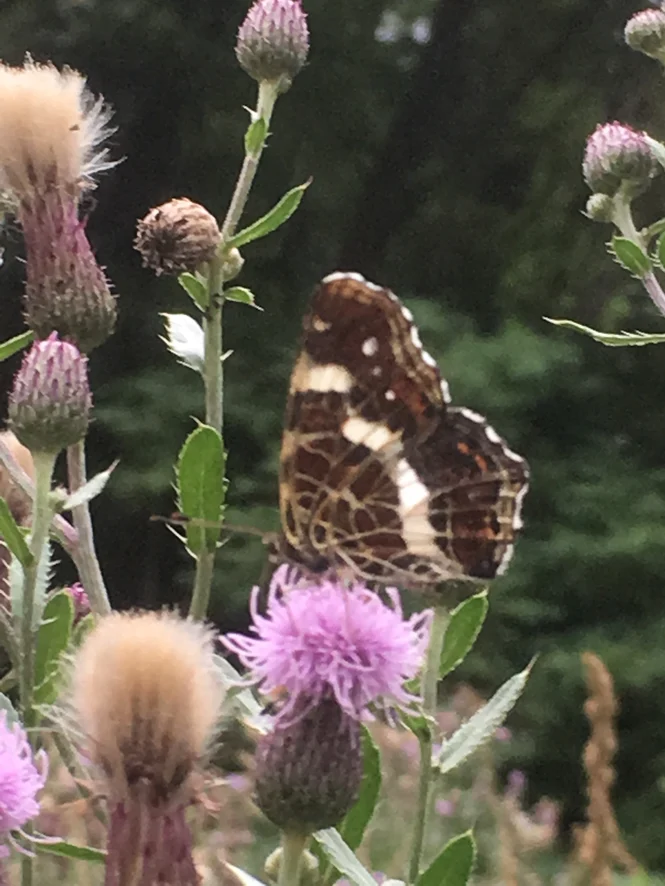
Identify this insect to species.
Araschnia levana
